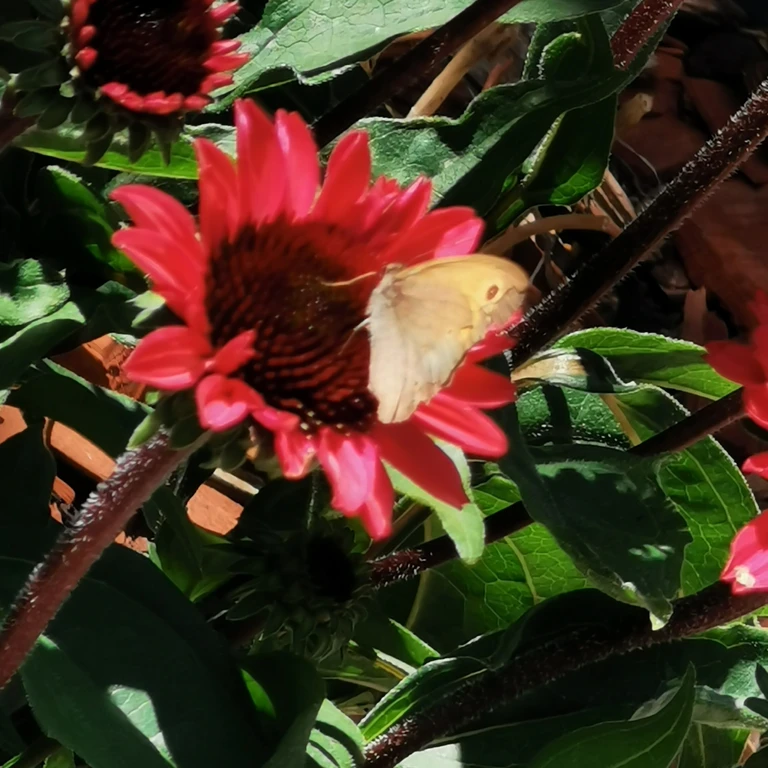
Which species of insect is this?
Maniola jurtina
